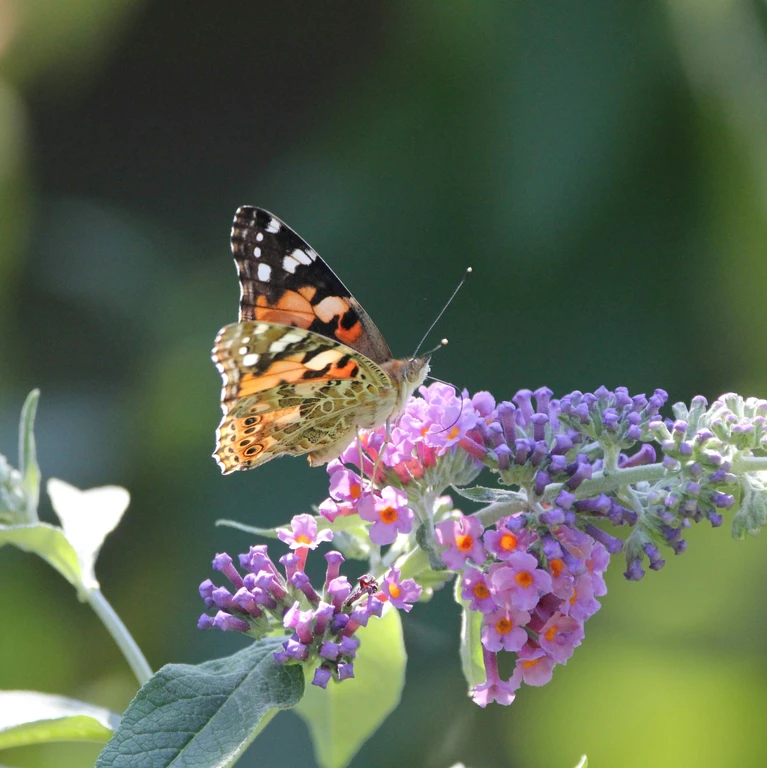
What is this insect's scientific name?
Vanessa cardui
